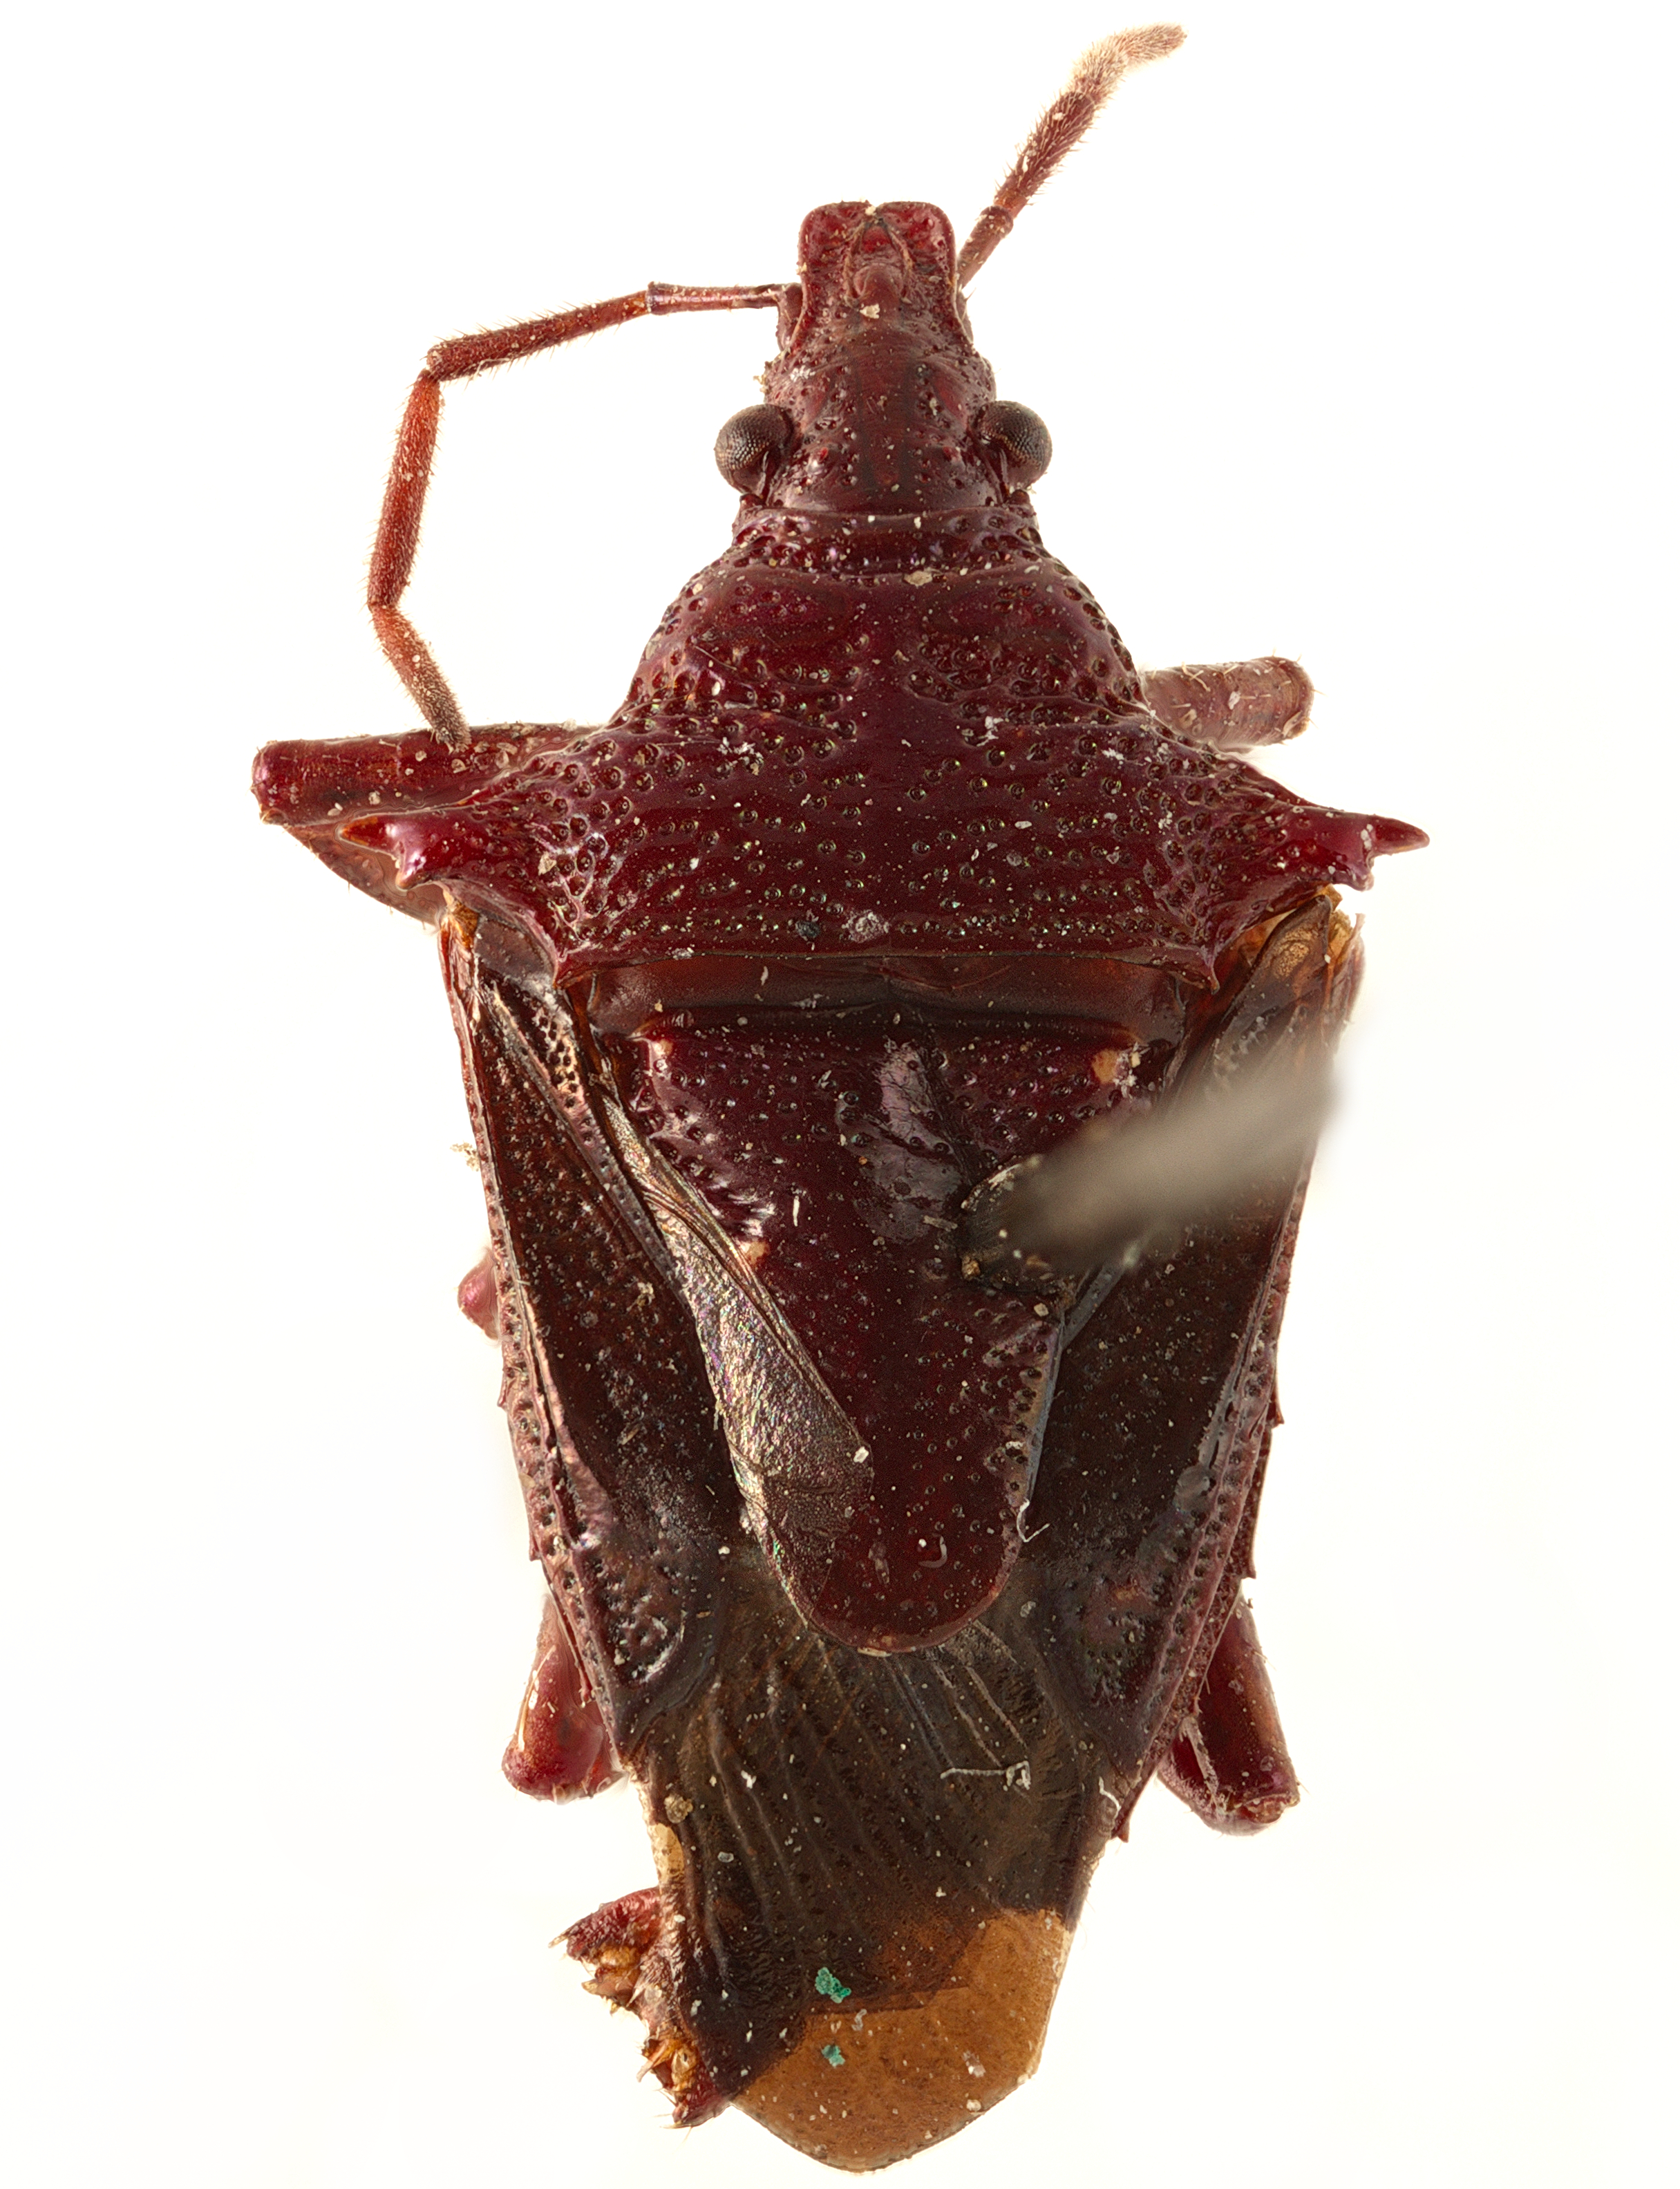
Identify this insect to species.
Heteroscelis servillii
